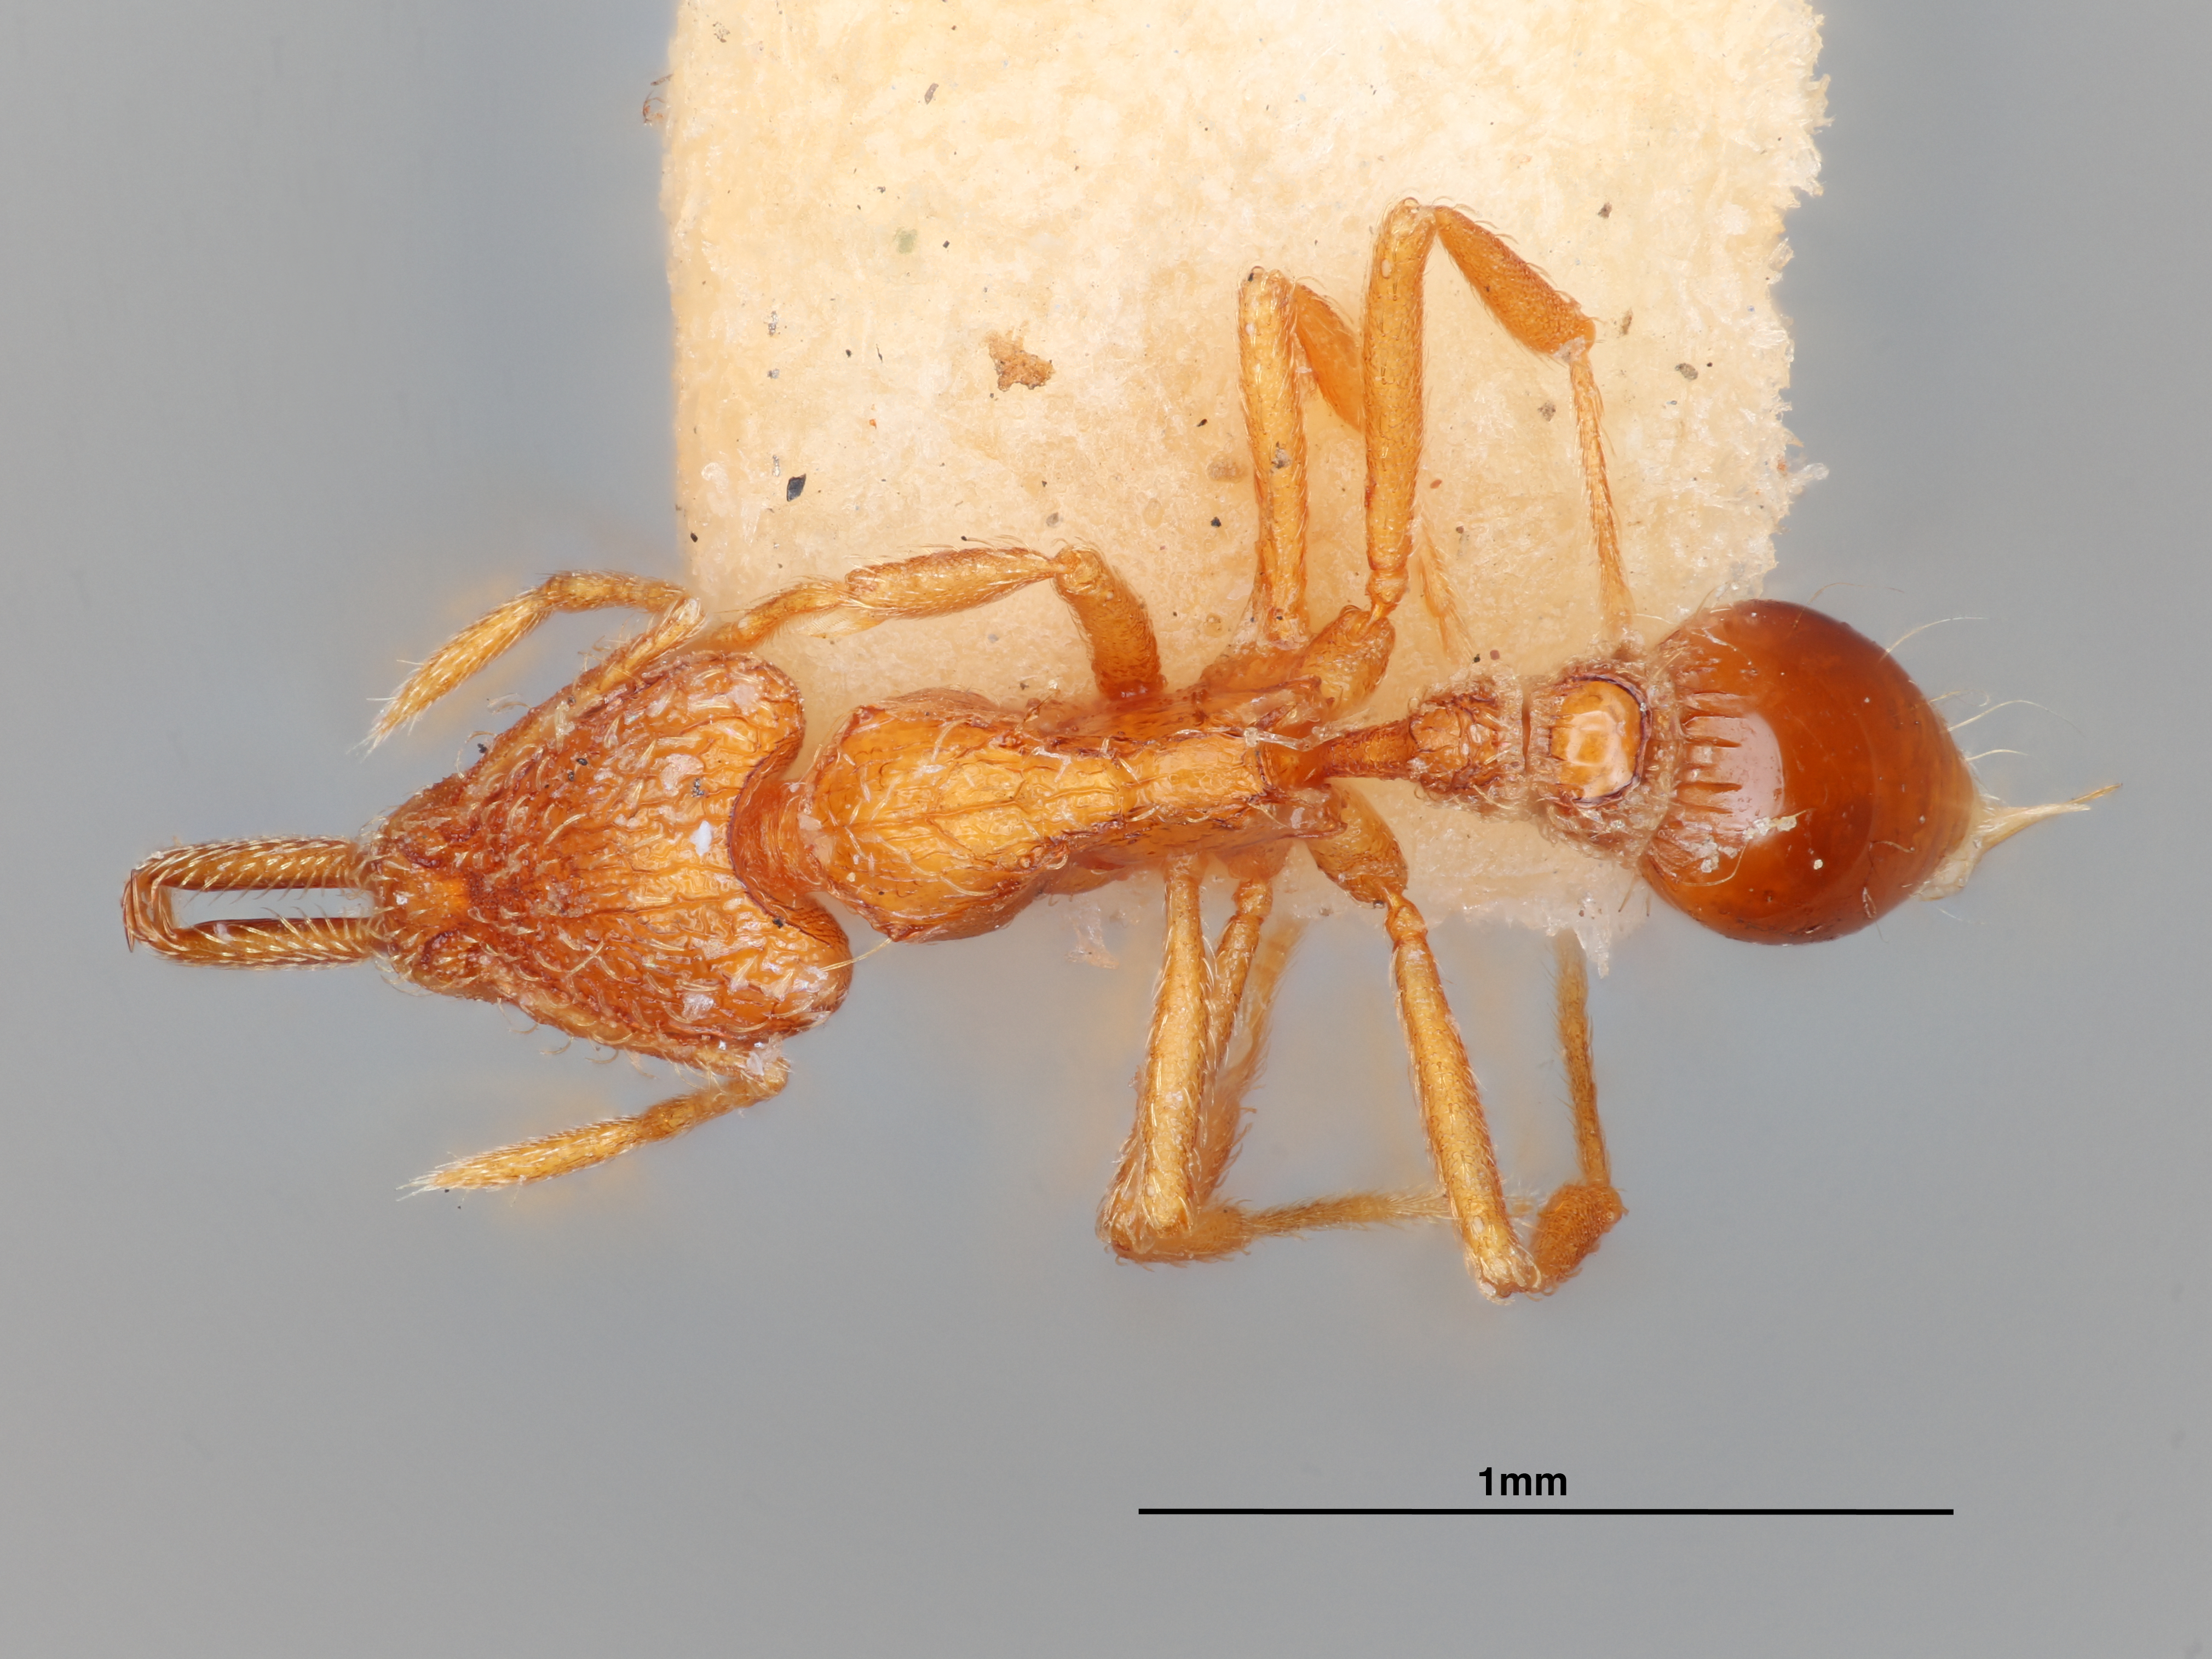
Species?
Strumigenys emeryi
